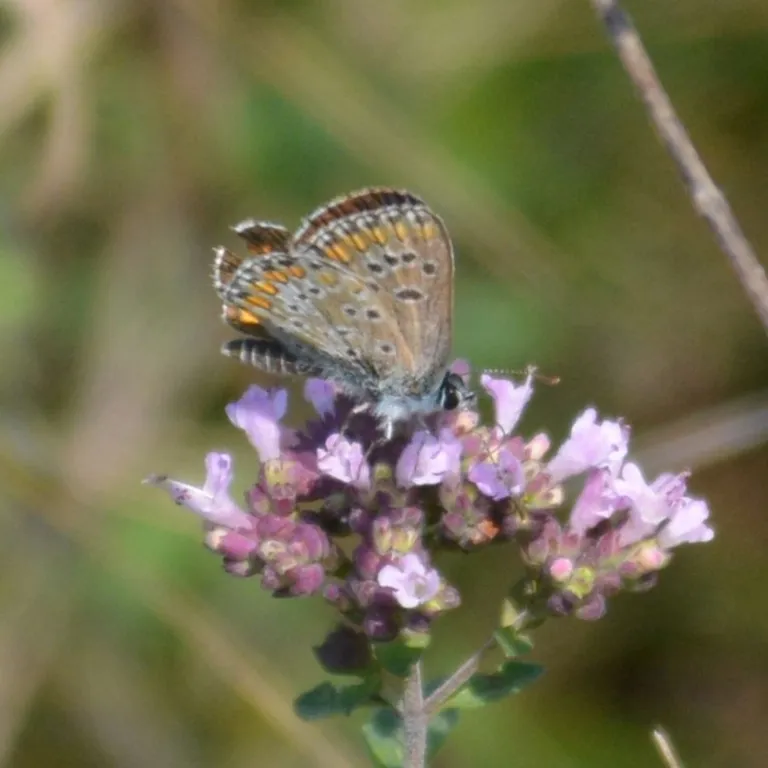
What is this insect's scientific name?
Aricia agestis/artaxerxes
